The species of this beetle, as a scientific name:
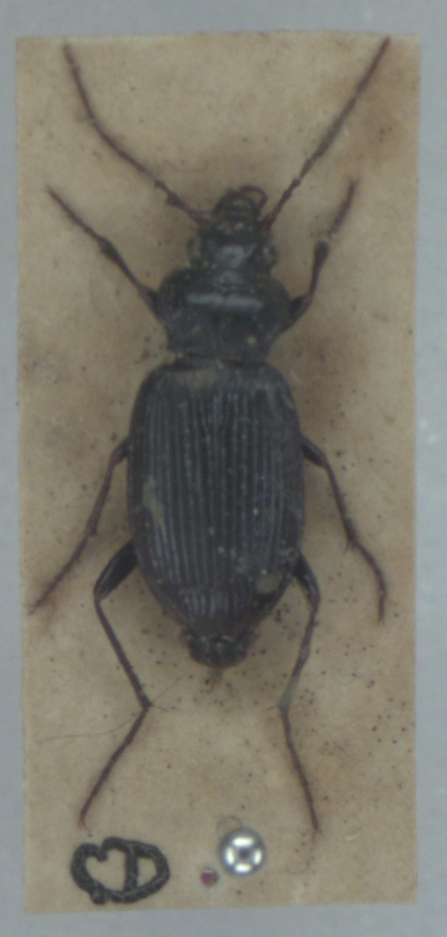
Nebria brevicollis
